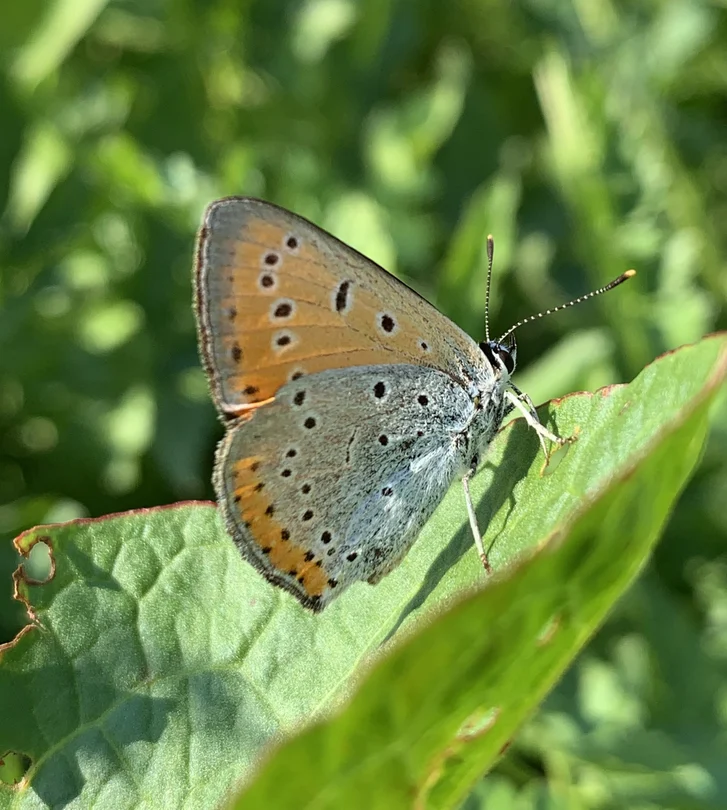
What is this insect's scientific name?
Lycaena dispar
